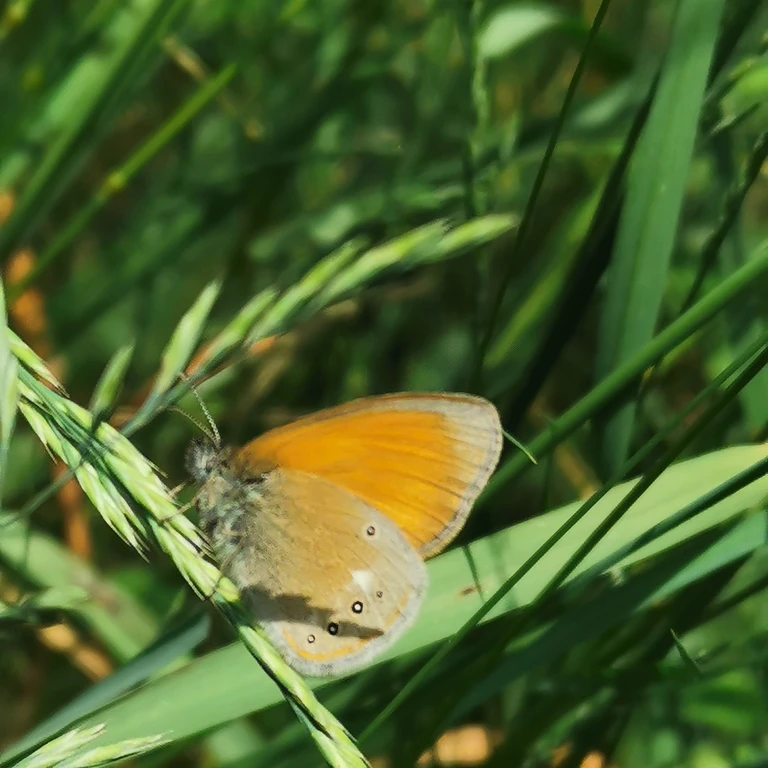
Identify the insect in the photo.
Coenonympha glycerion (also Coenonympha iphis)
